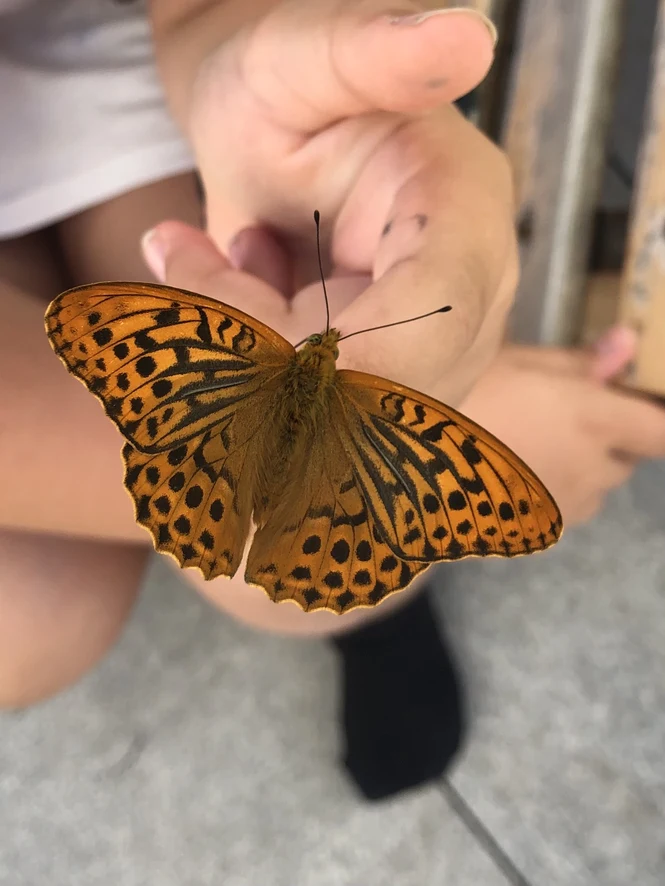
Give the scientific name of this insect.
Argynnis paphia
